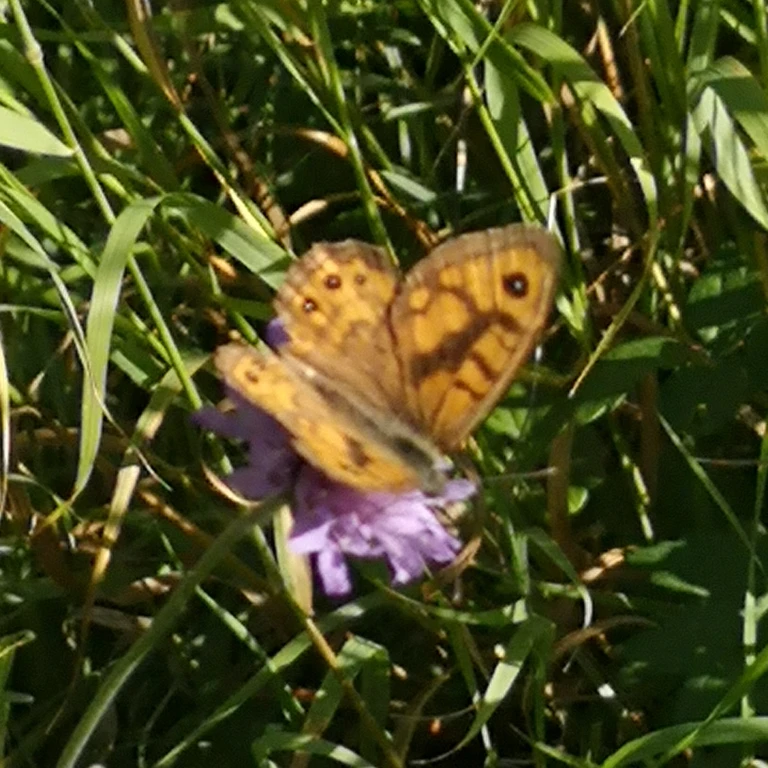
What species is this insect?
Lasiommata megera (also Pararge megera)
